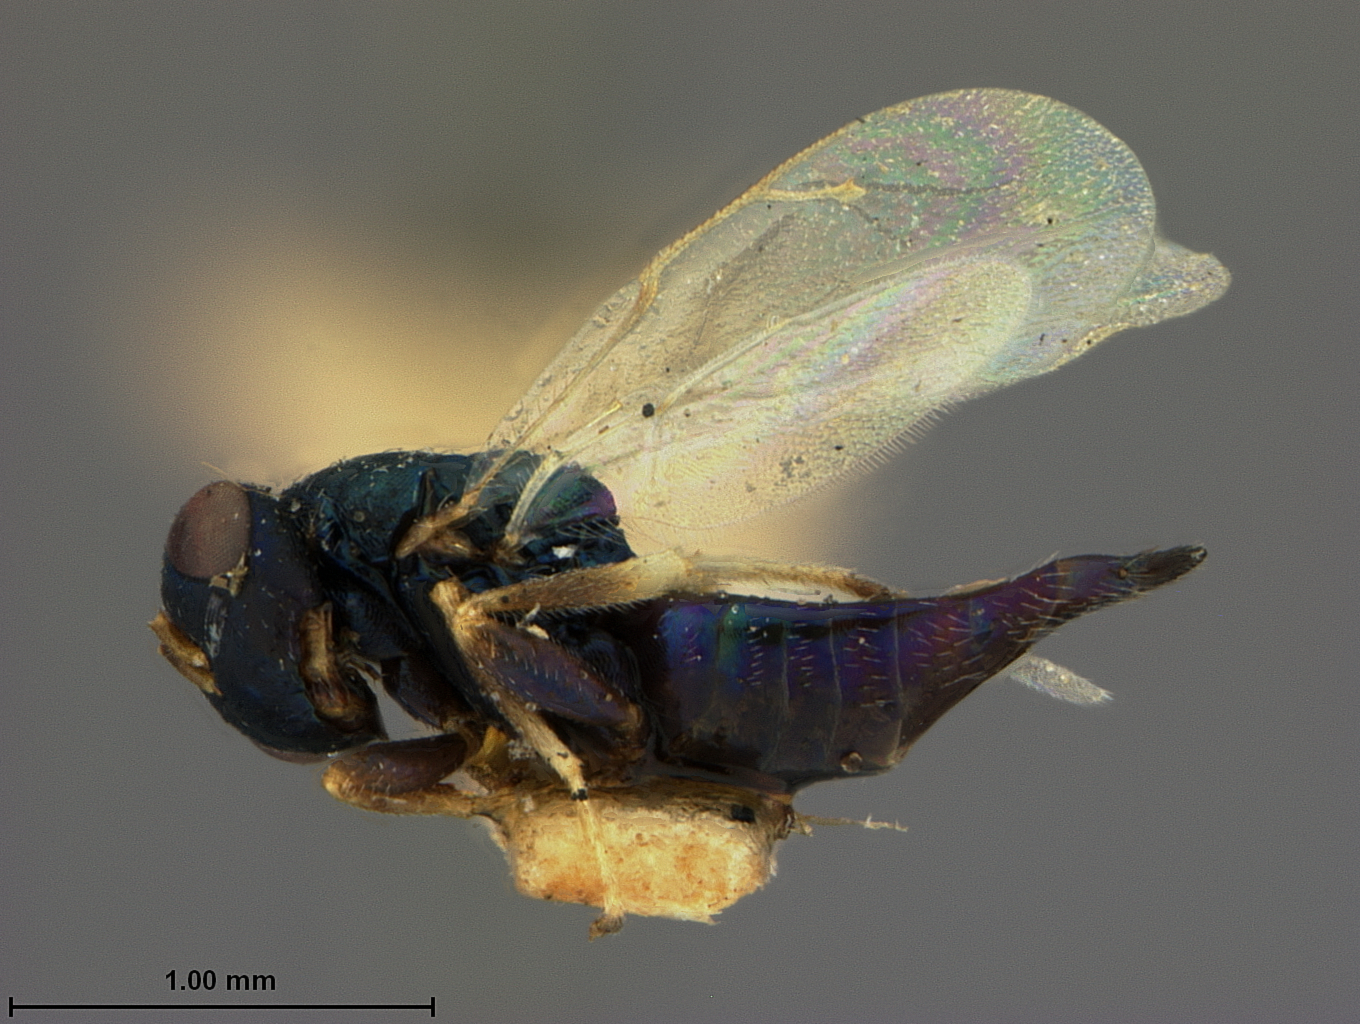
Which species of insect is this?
Syntasis purpureiventris
